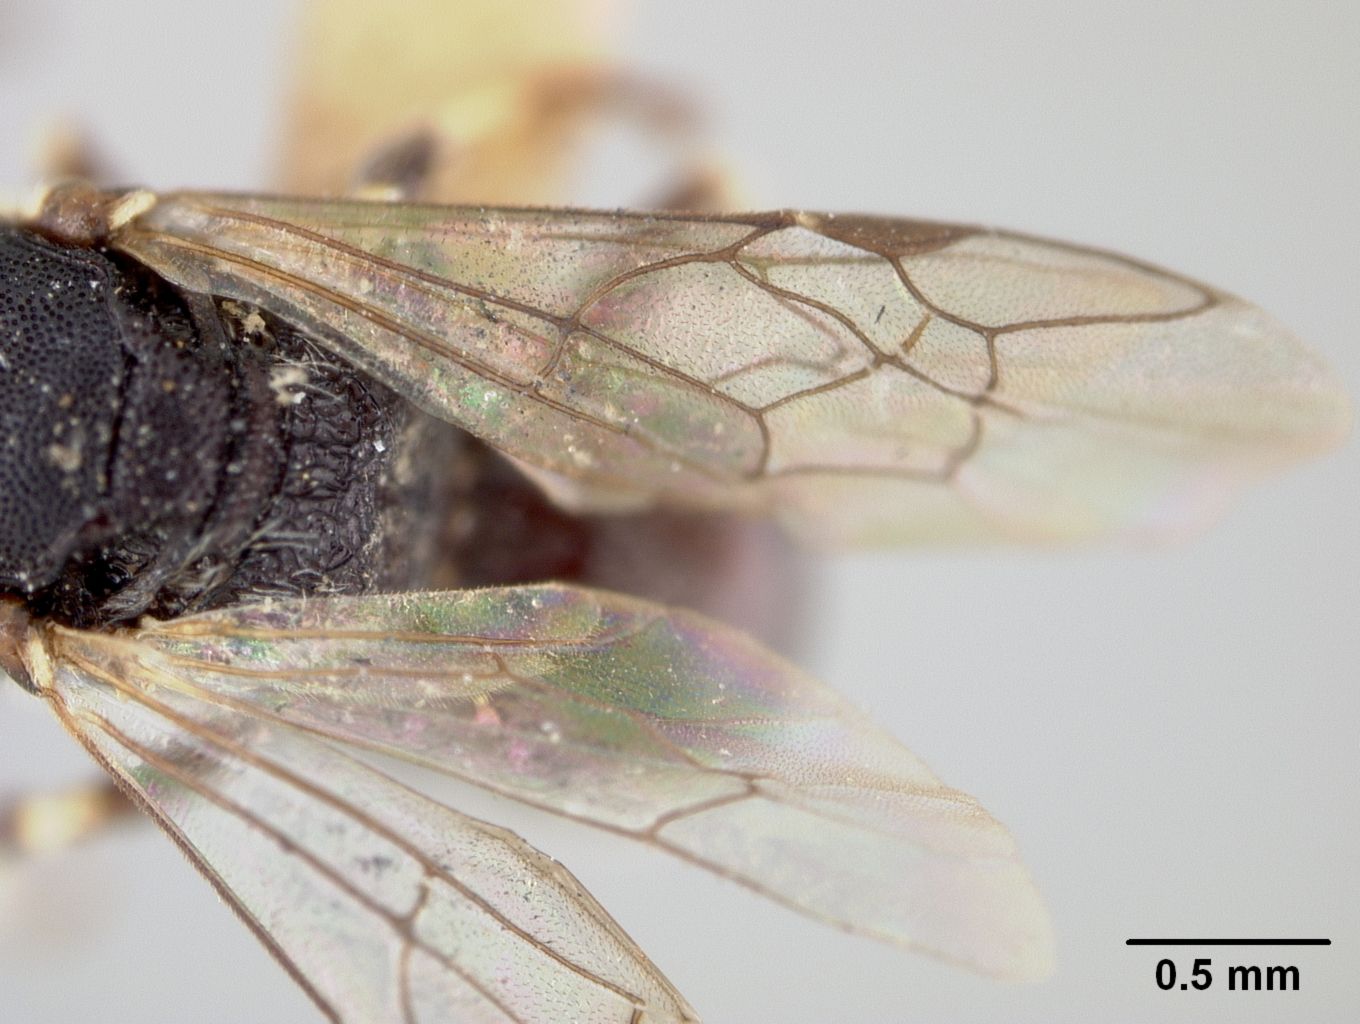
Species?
Prosopis divergens
